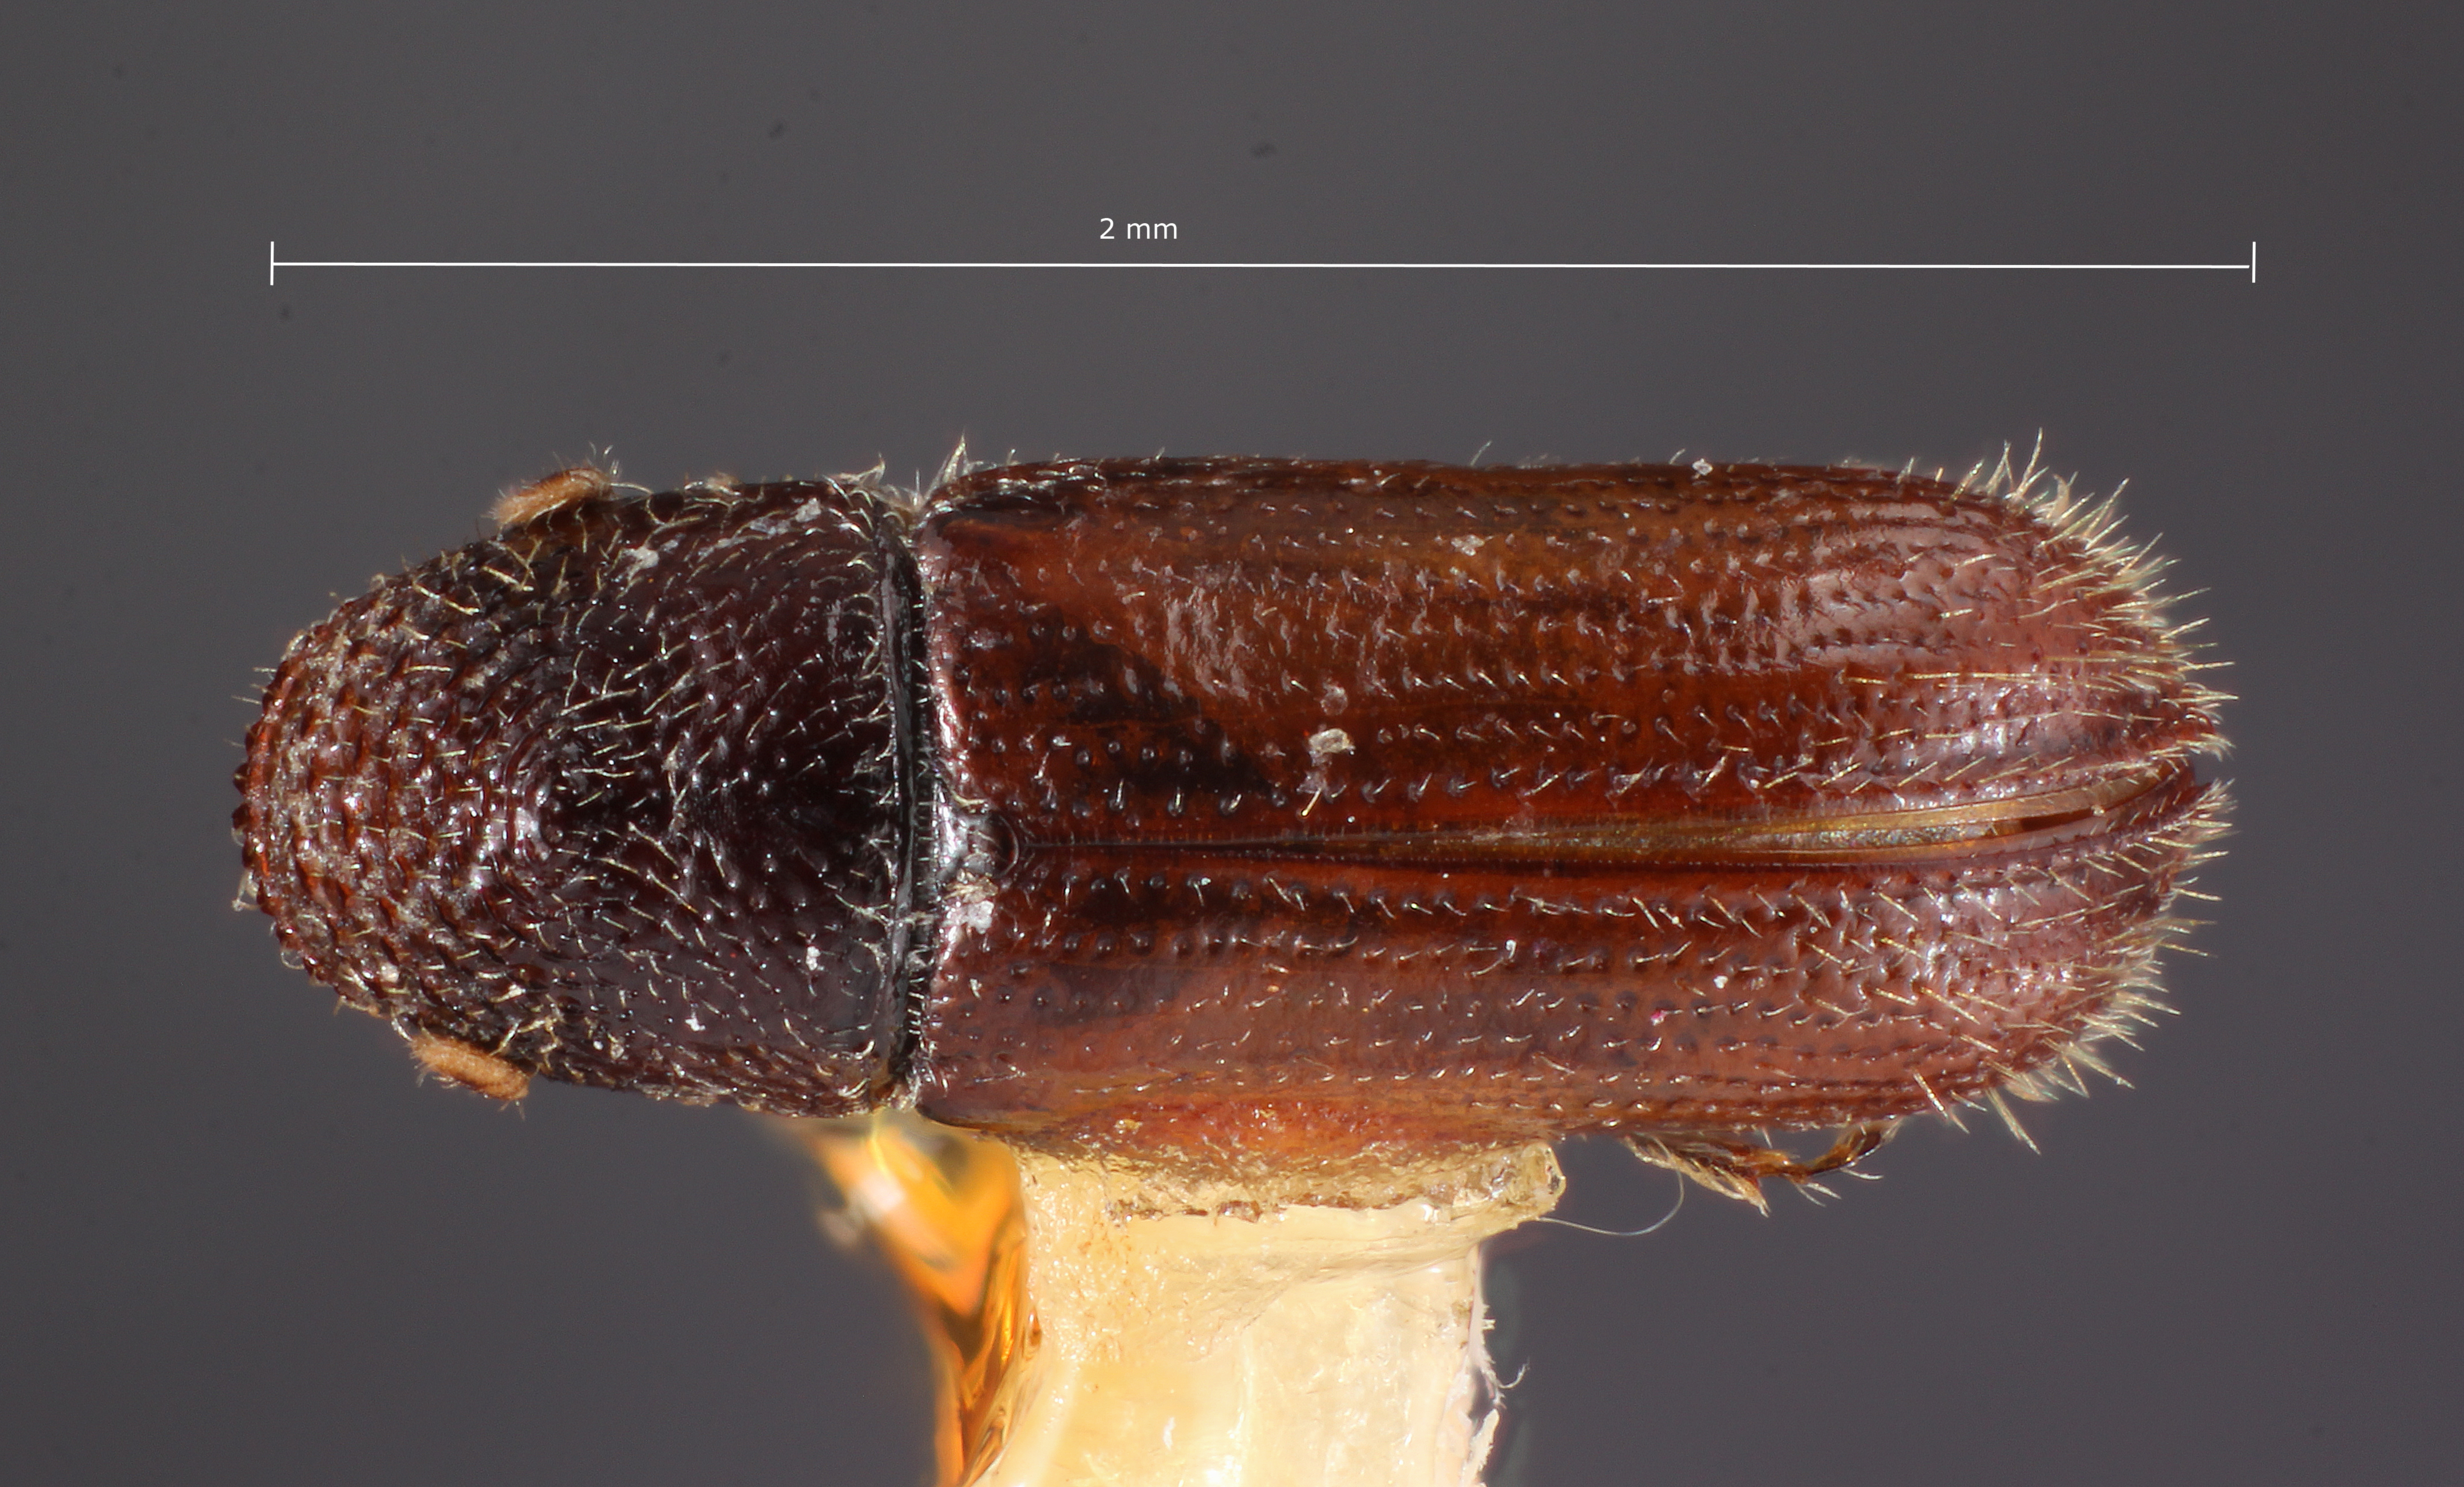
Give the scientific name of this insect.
Pityophthorus furnissi
